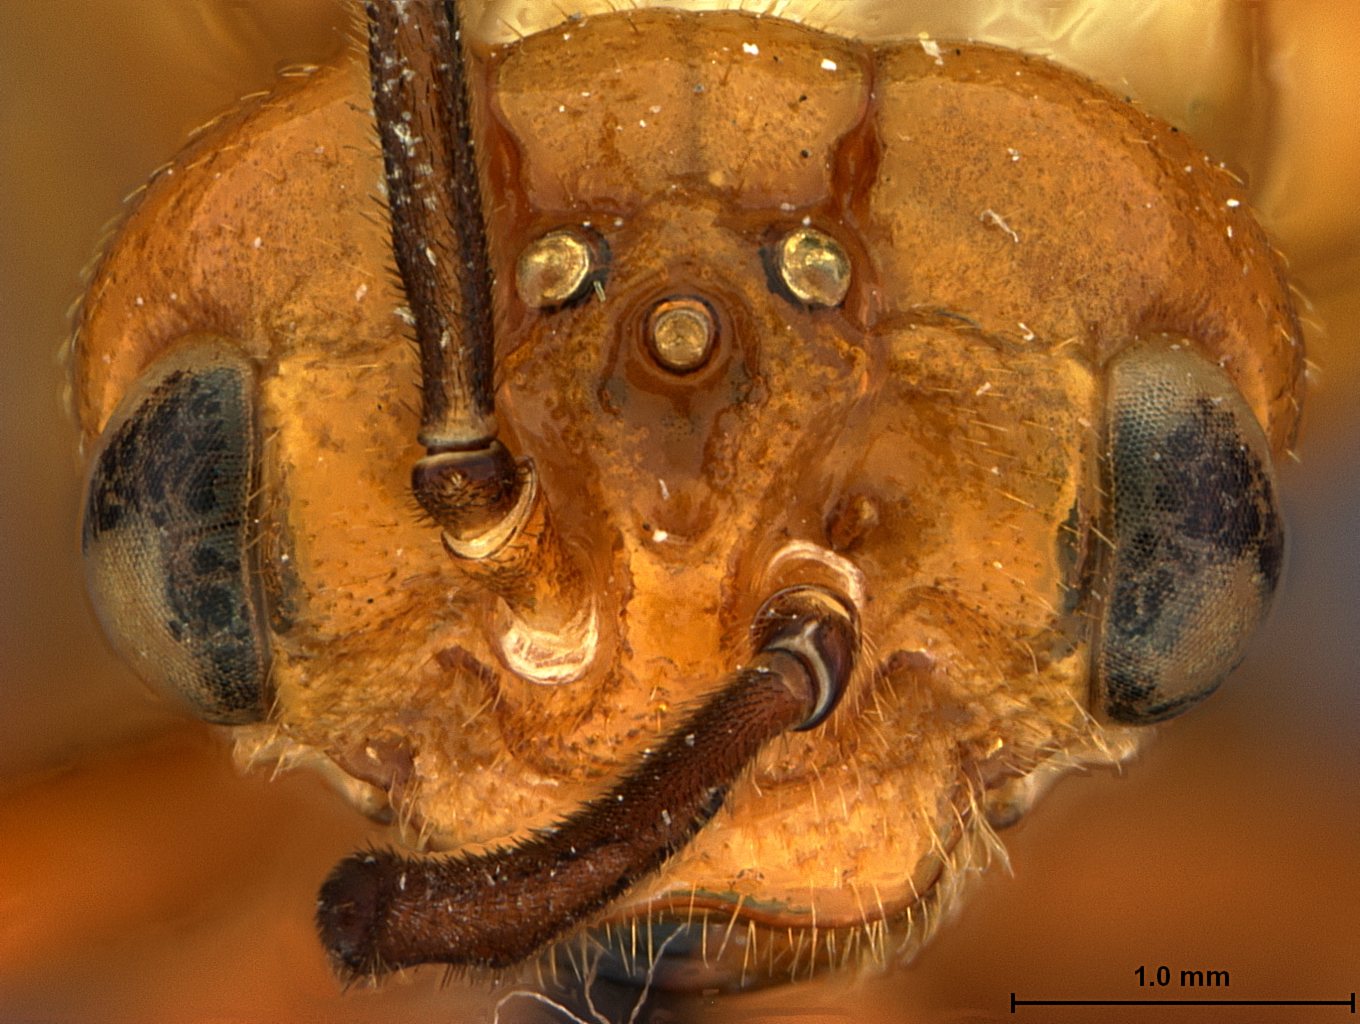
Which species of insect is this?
Themos boliviensis
